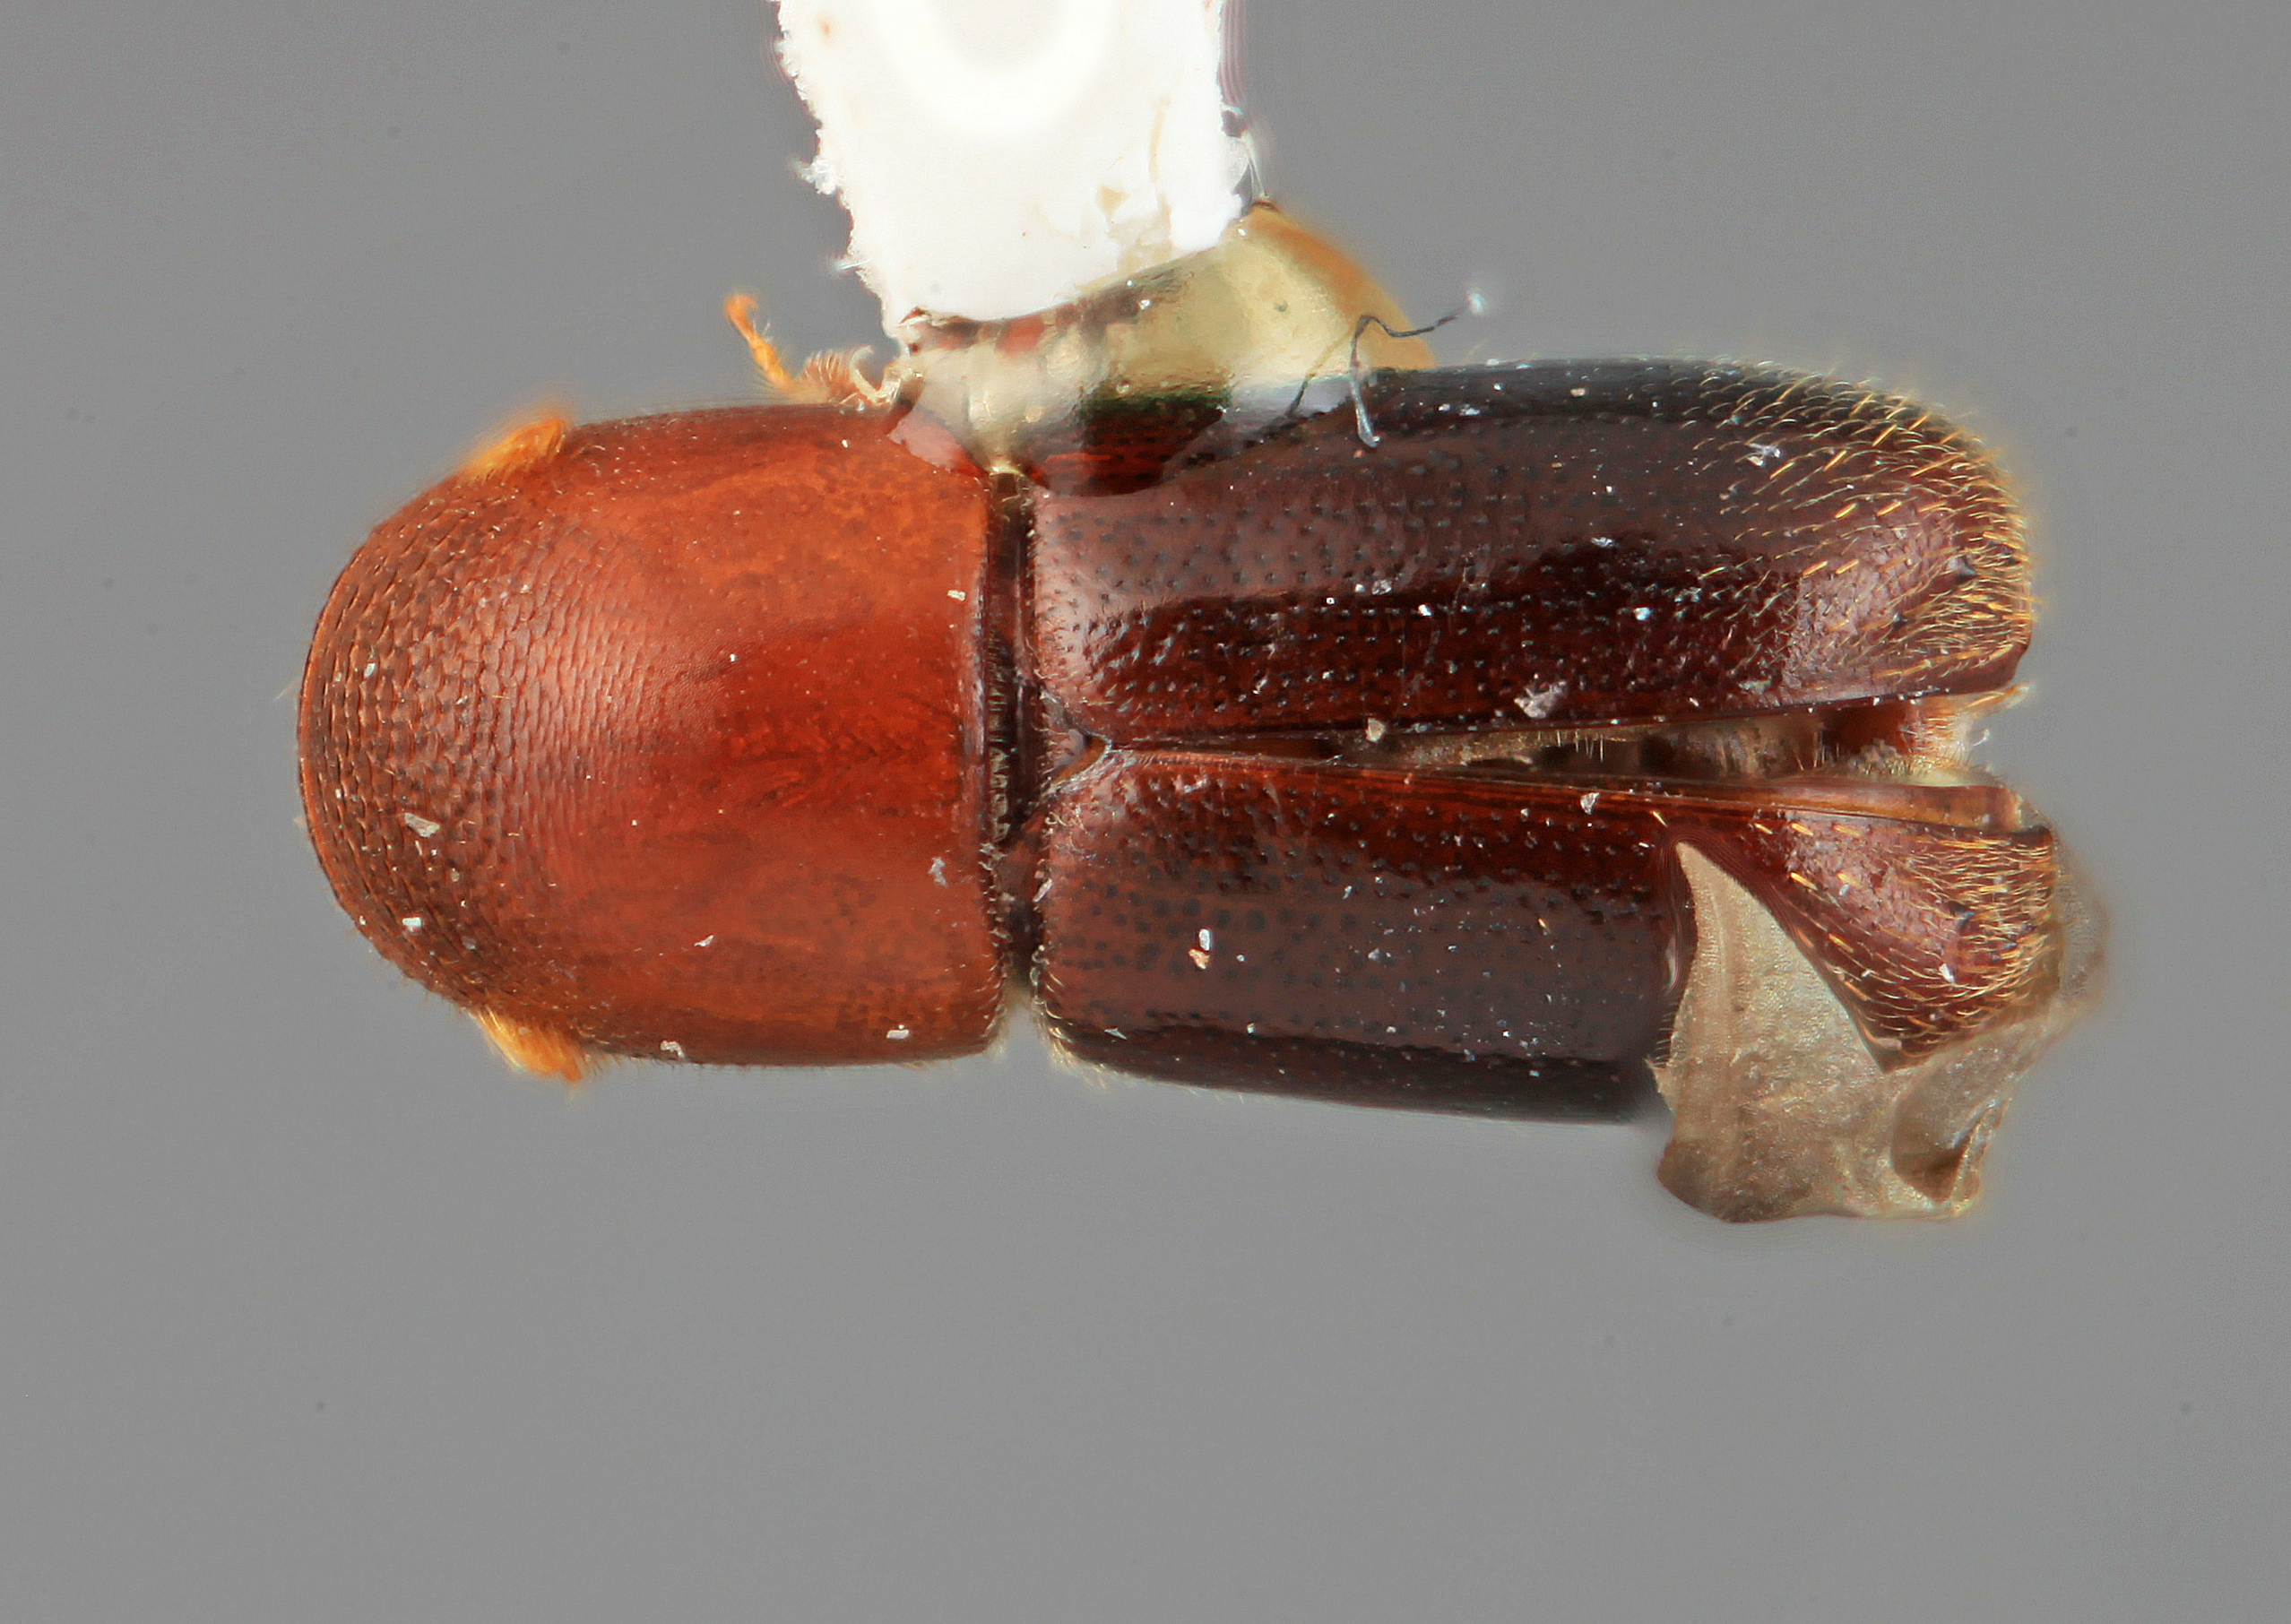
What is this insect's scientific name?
Gnathotrypanus electus
